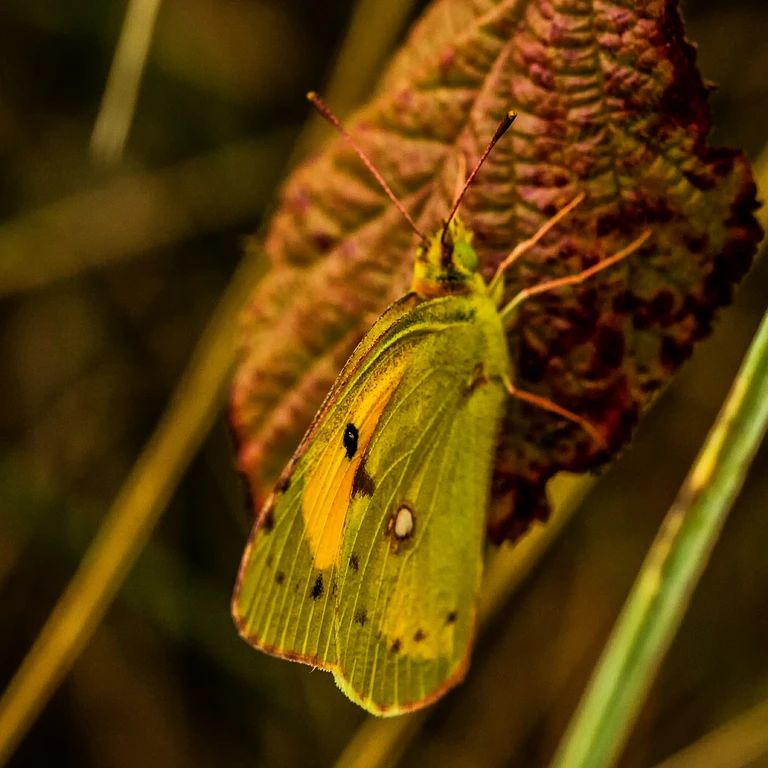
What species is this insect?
Colias croceus
